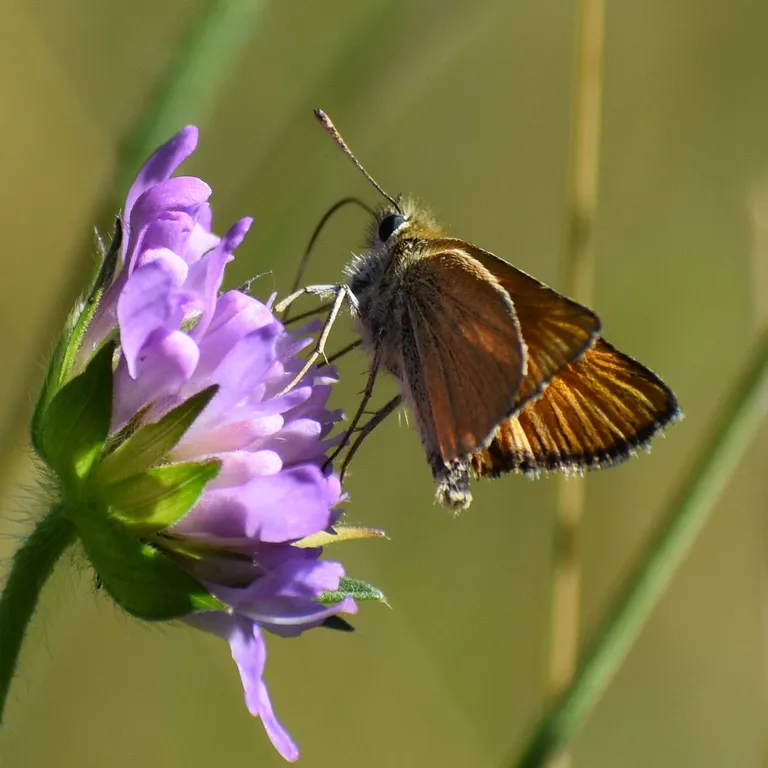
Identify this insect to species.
Thymelicus sylvestris
